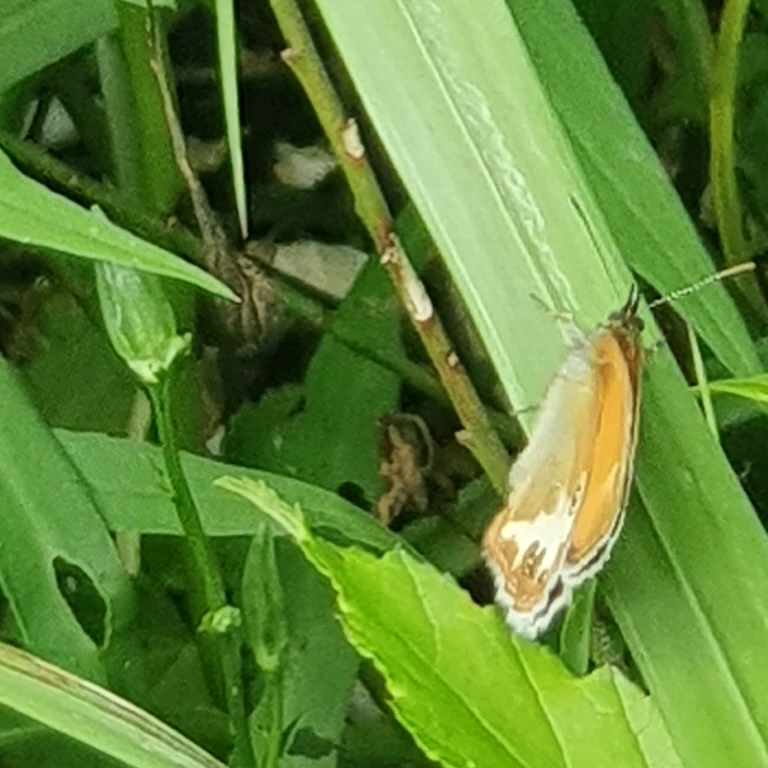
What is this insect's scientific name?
Coenonympha arcania
